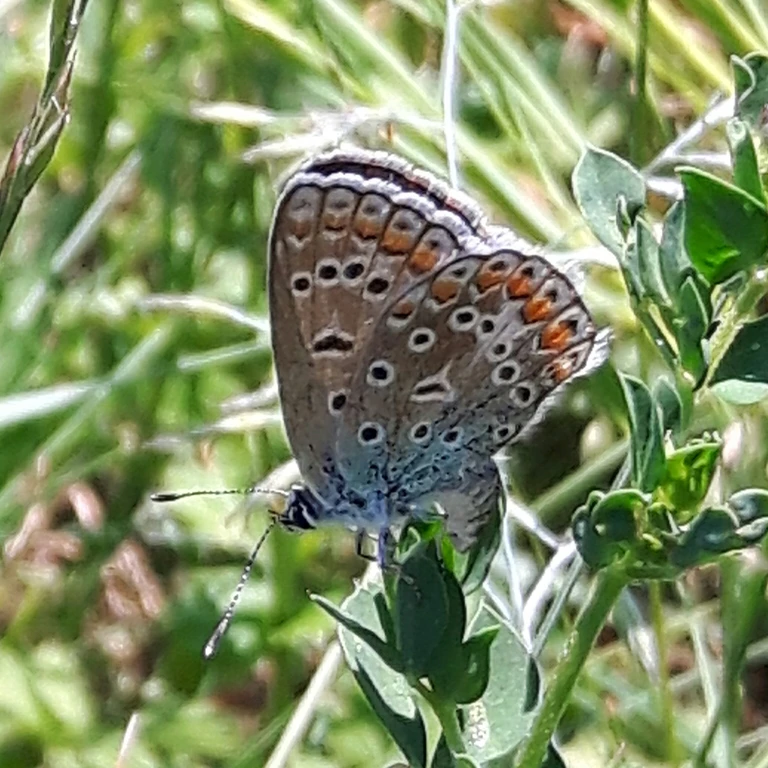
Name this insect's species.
Polyommatus icarus
